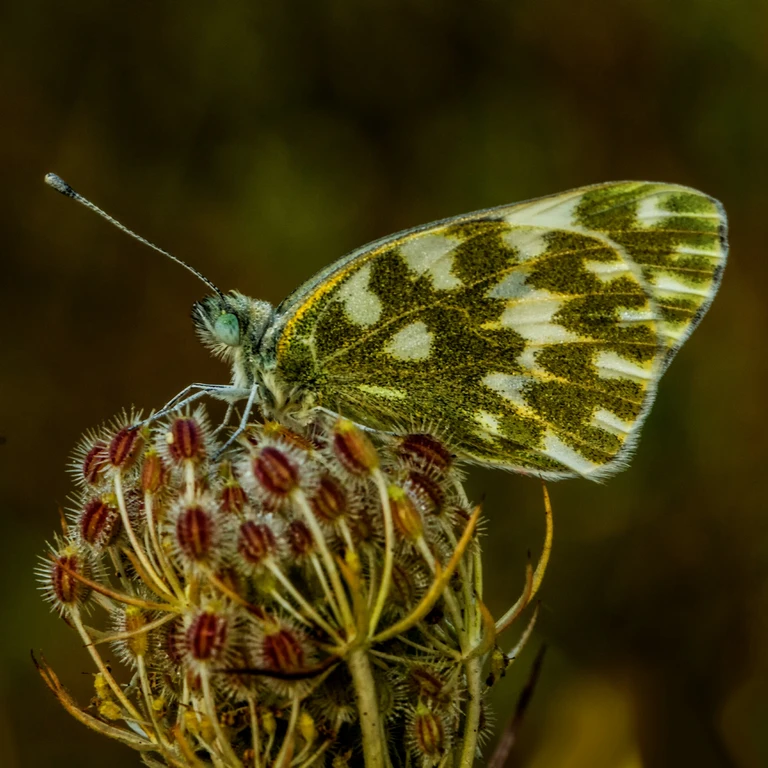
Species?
Pontia edusa
